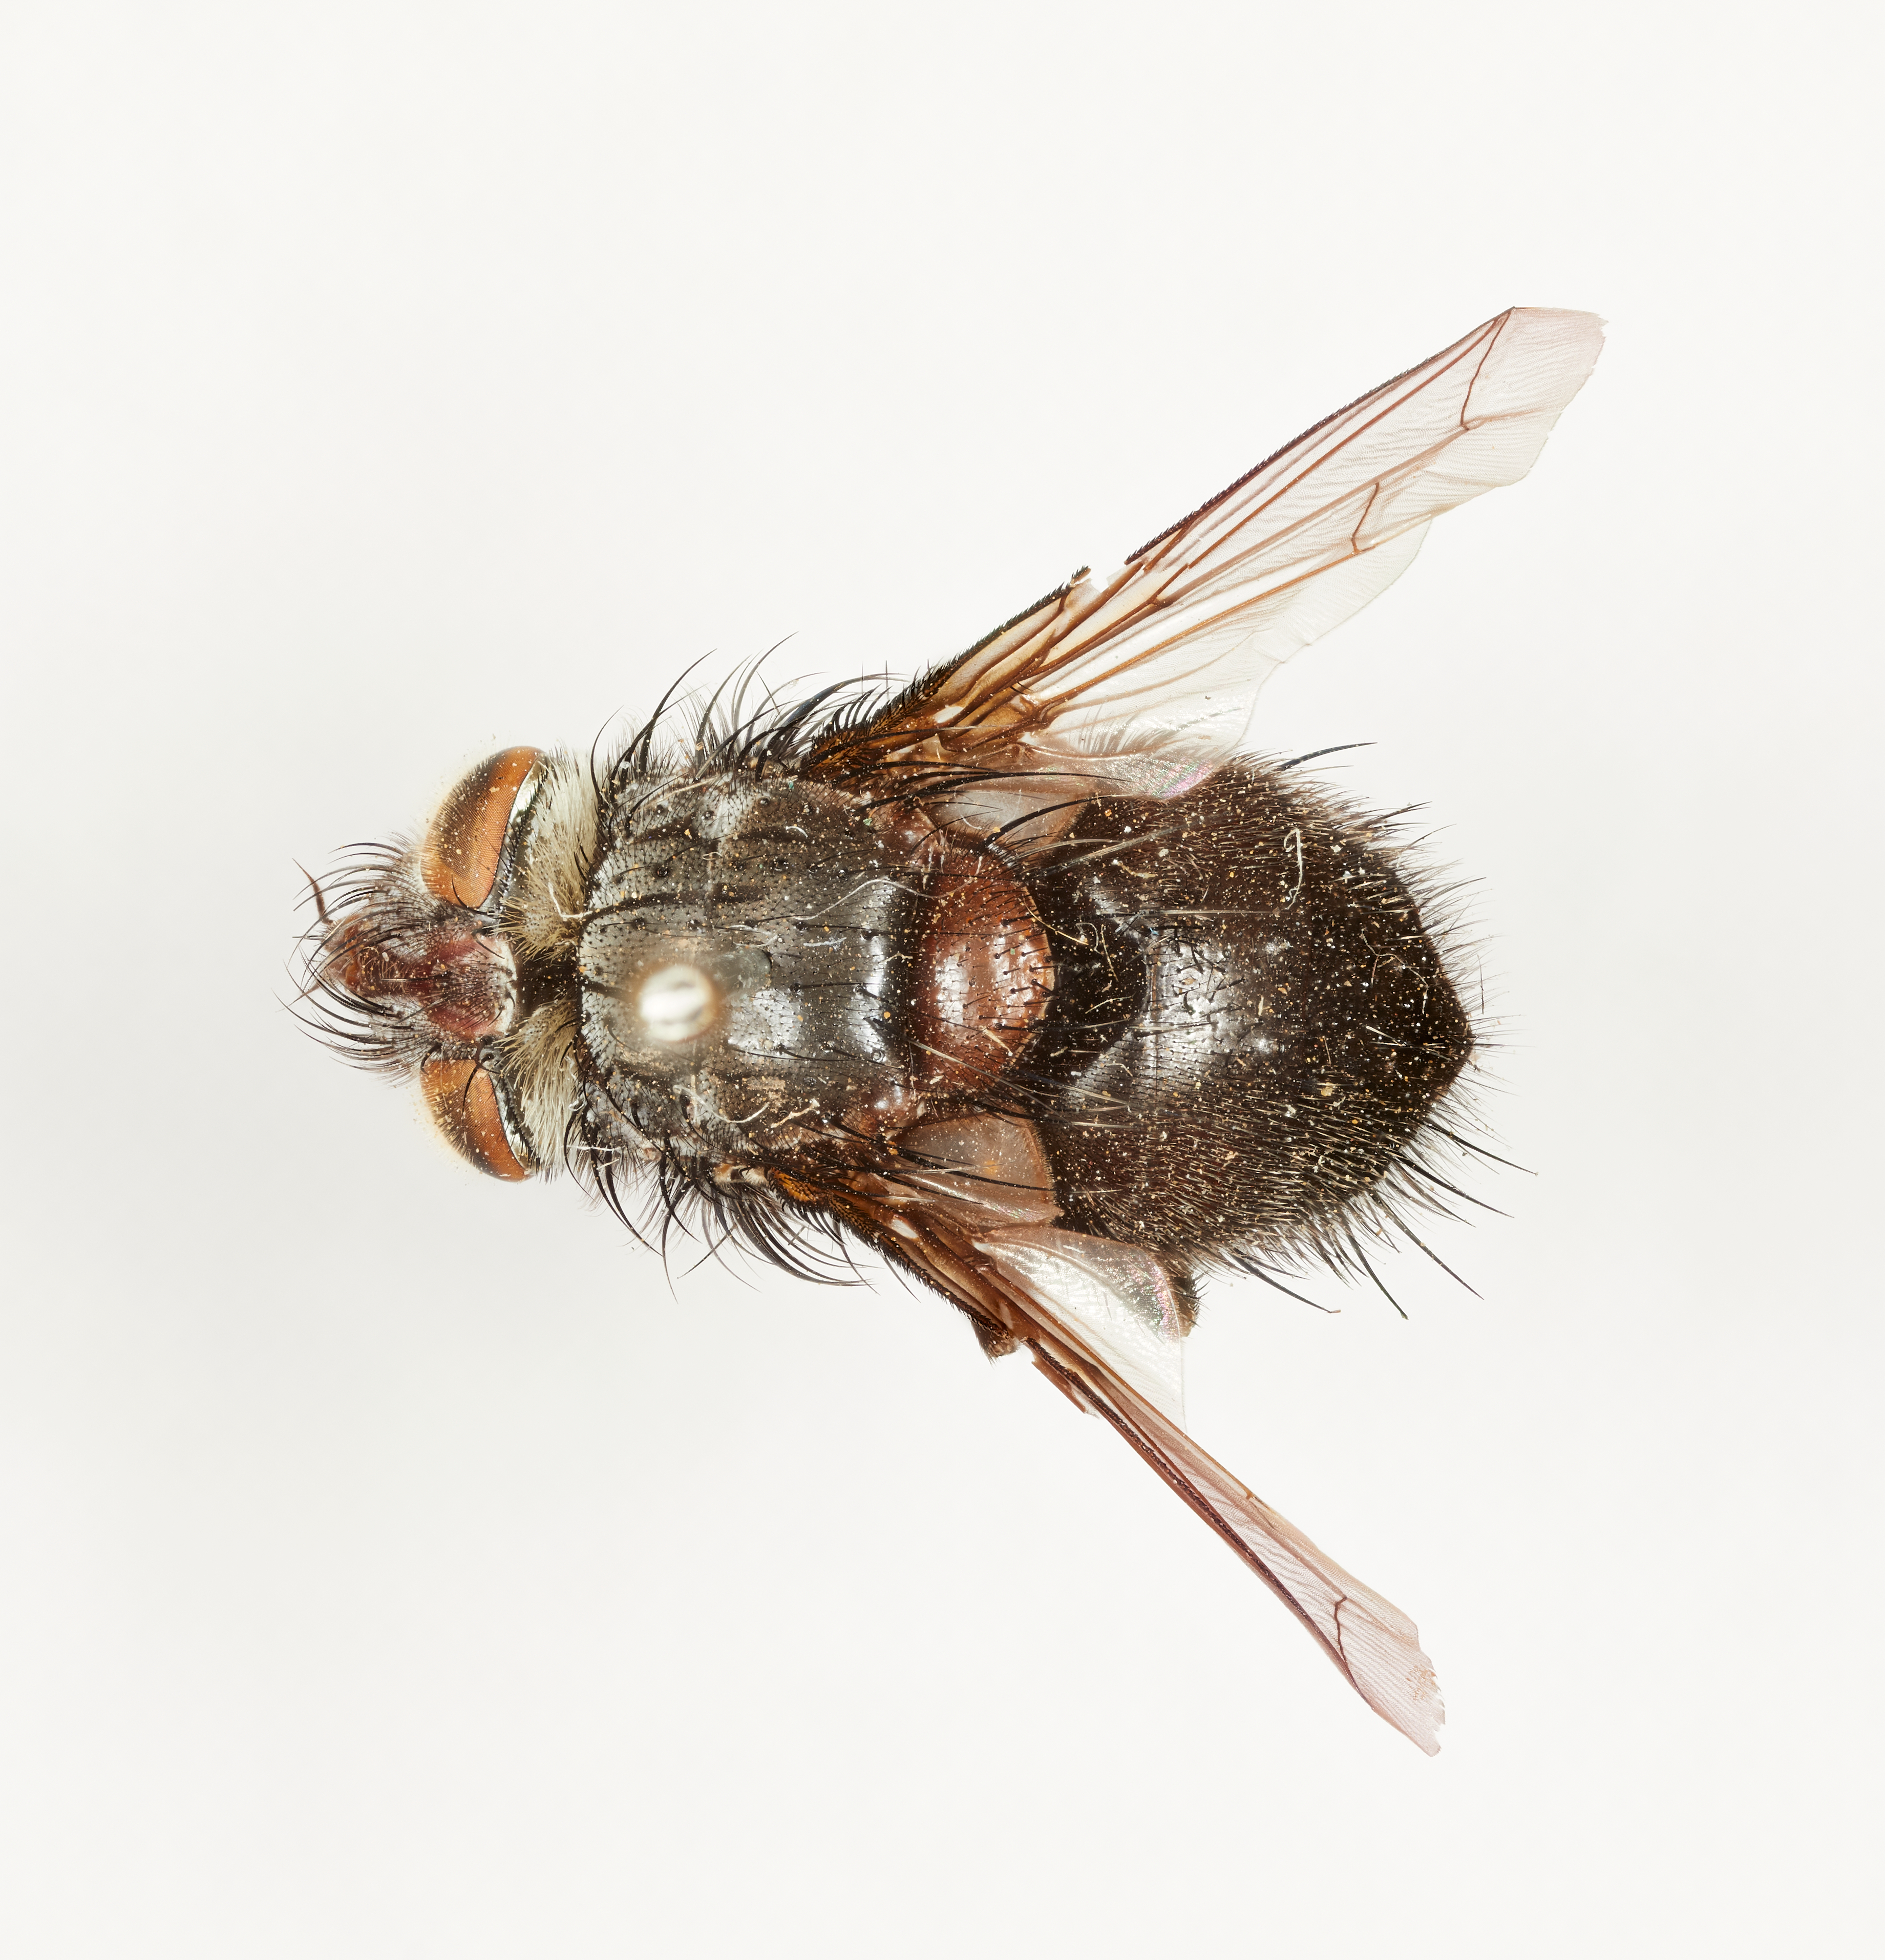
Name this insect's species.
Gaediopsis cockerelli
